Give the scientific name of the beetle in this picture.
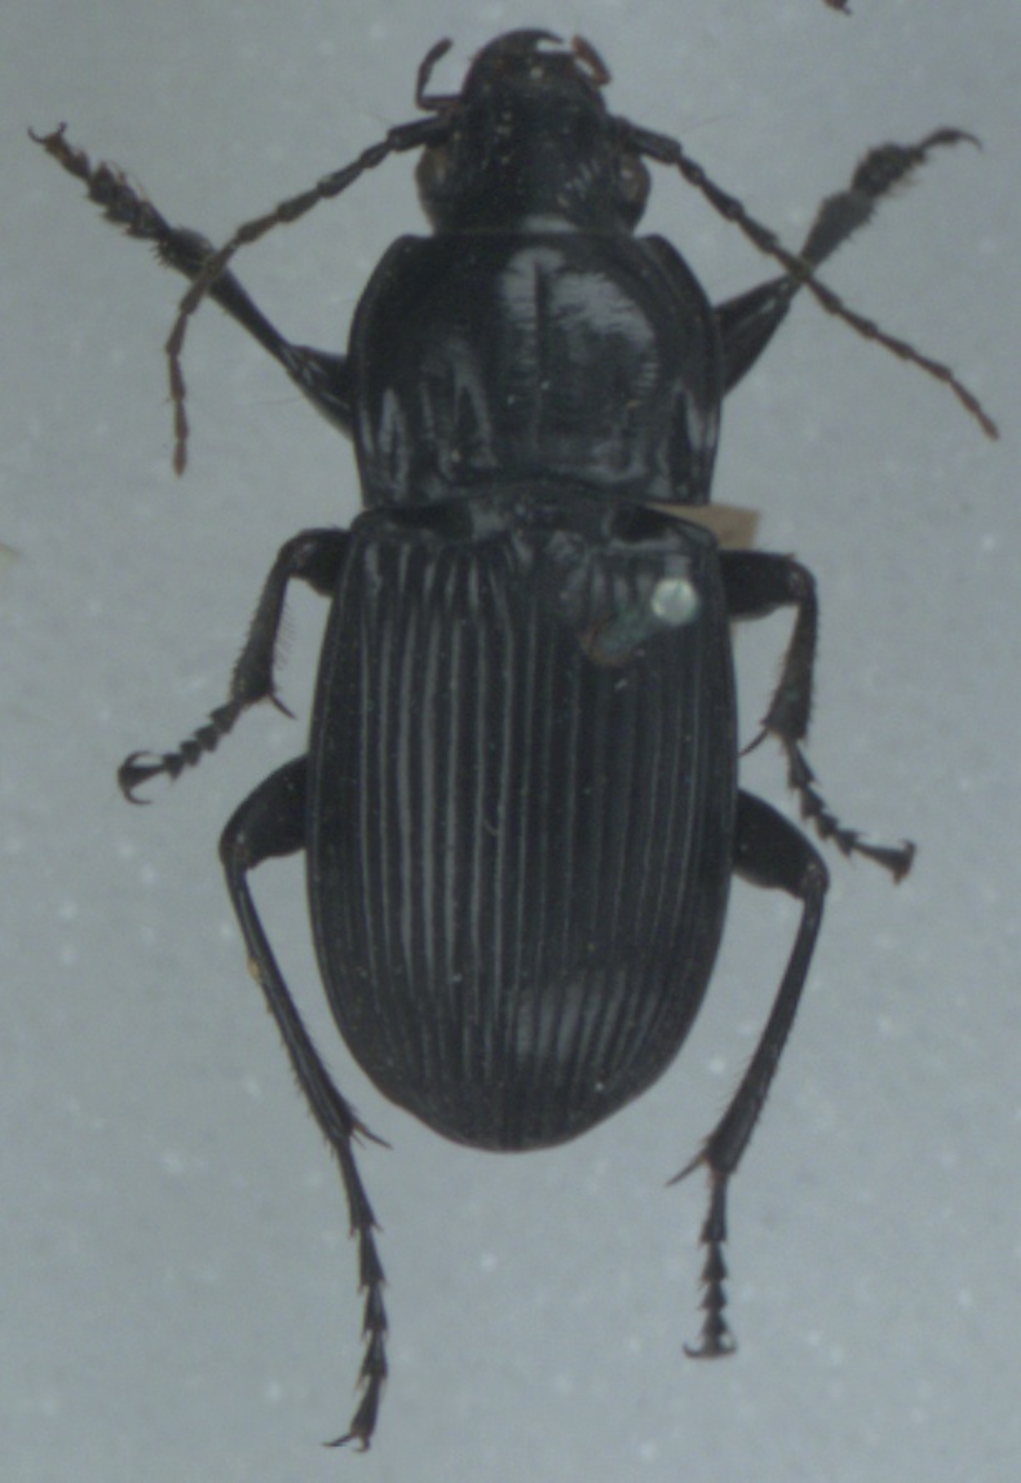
Abax parallelepipedus
